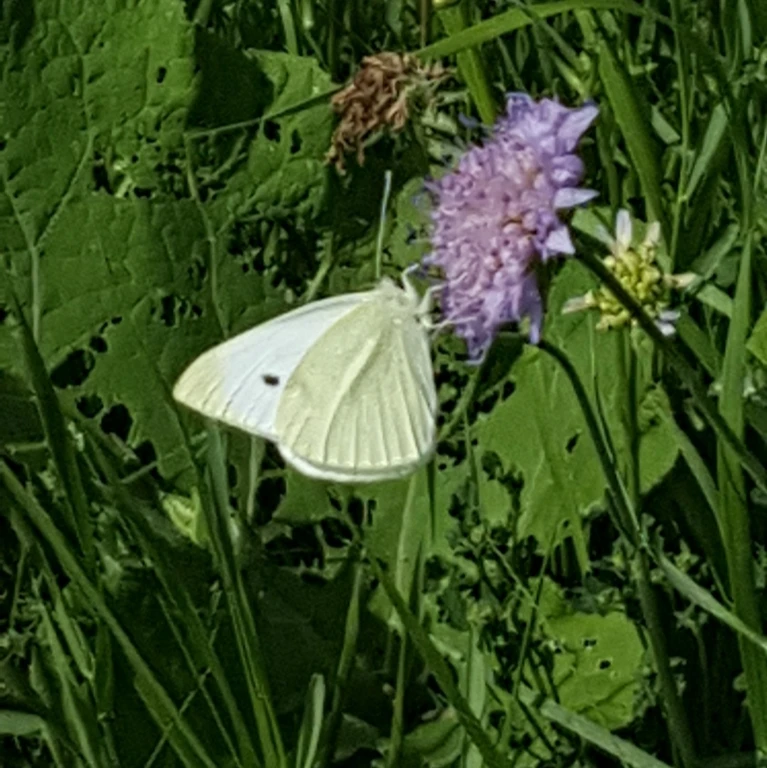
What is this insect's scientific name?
Pieris rapae
